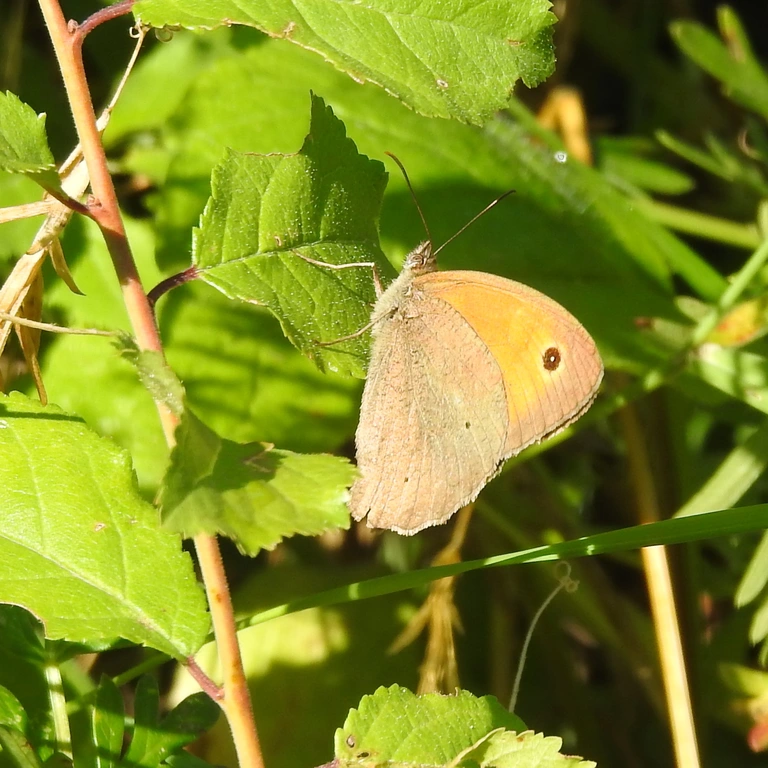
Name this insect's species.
Maniola jurtina
